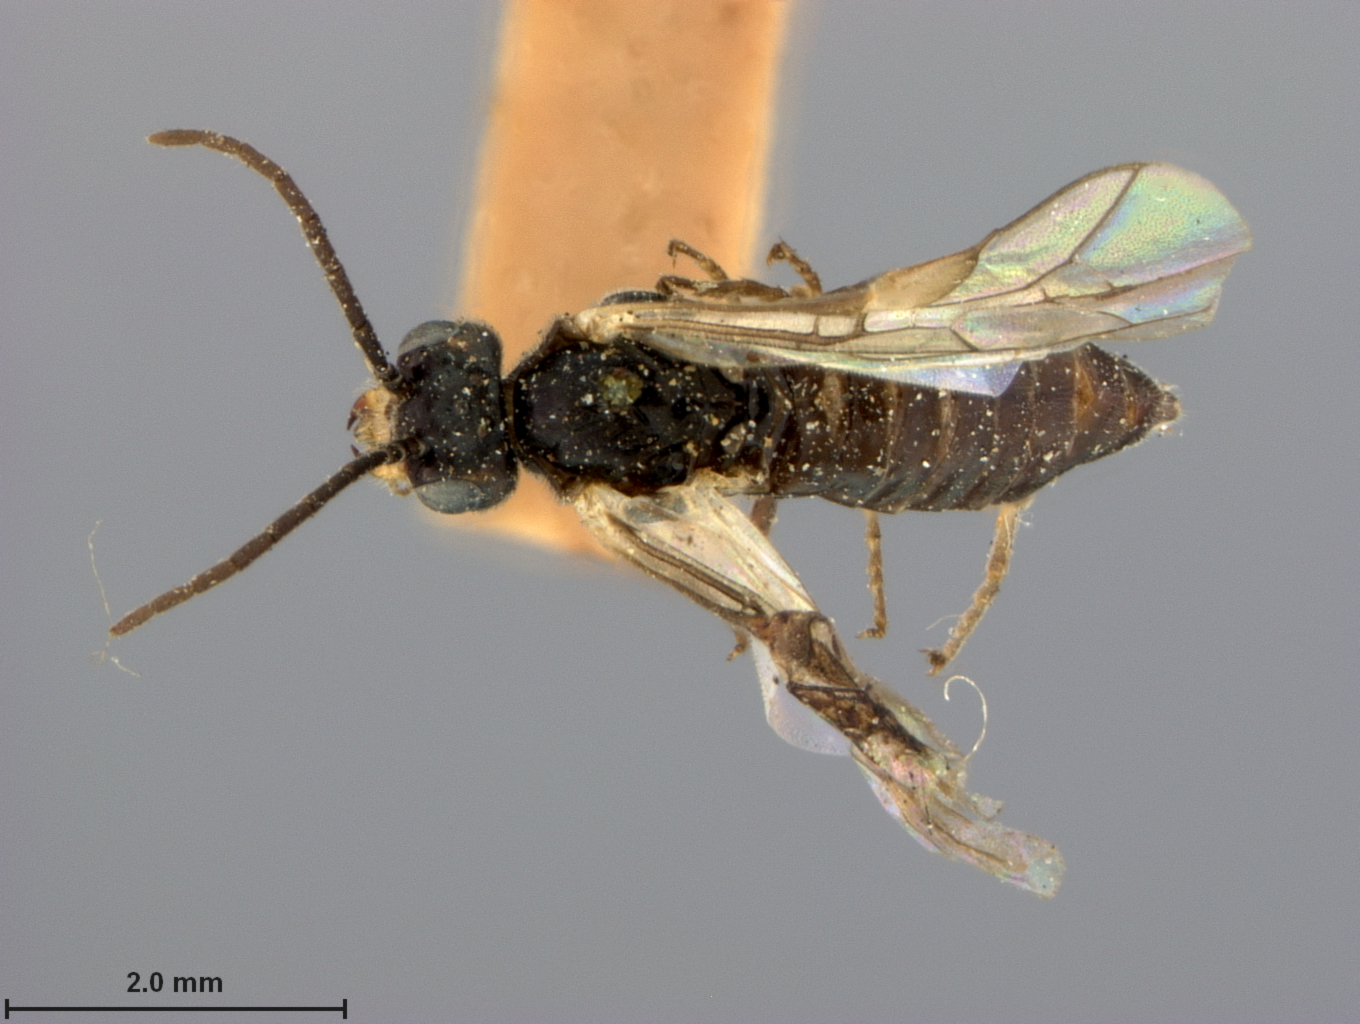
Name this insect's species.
Pontania ora
